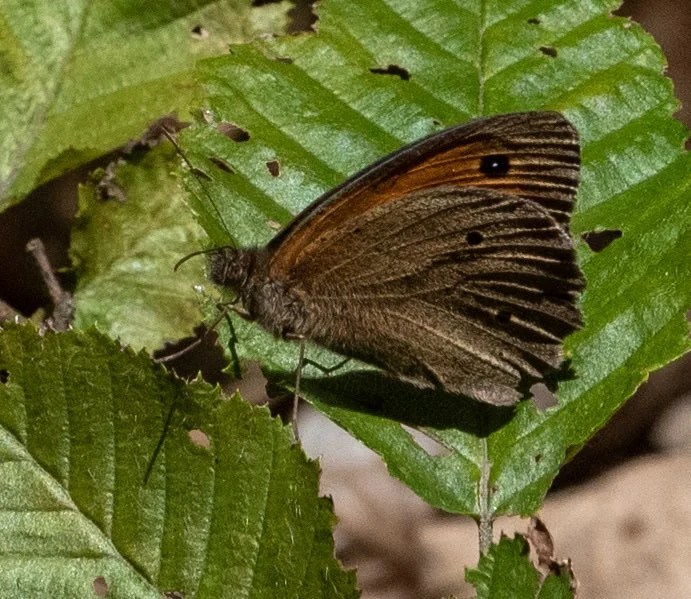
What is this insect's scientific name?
Maniola jurtina
